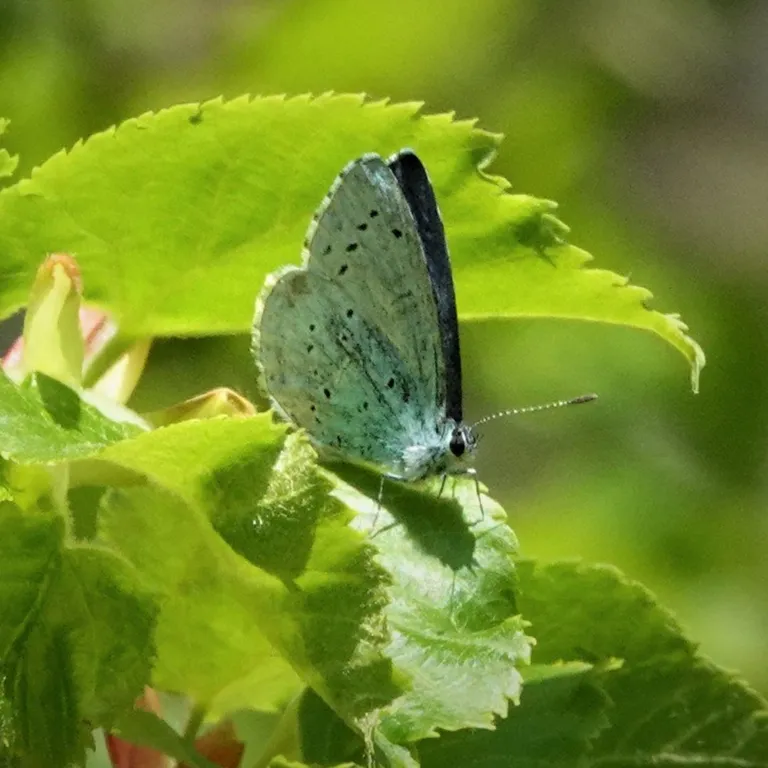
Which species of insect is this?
Celastrina argiolus
